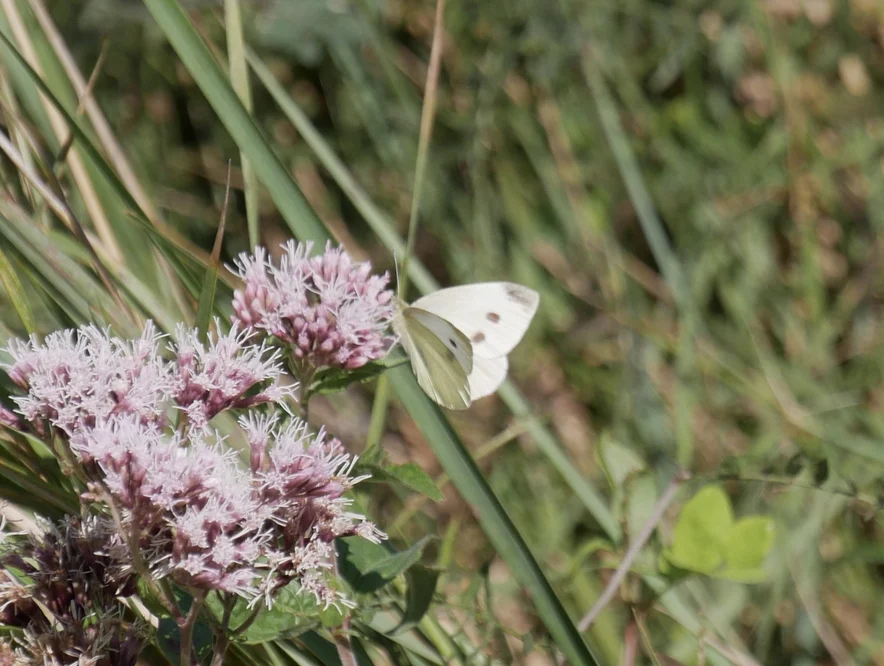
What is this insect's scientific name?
Pieris rapae
